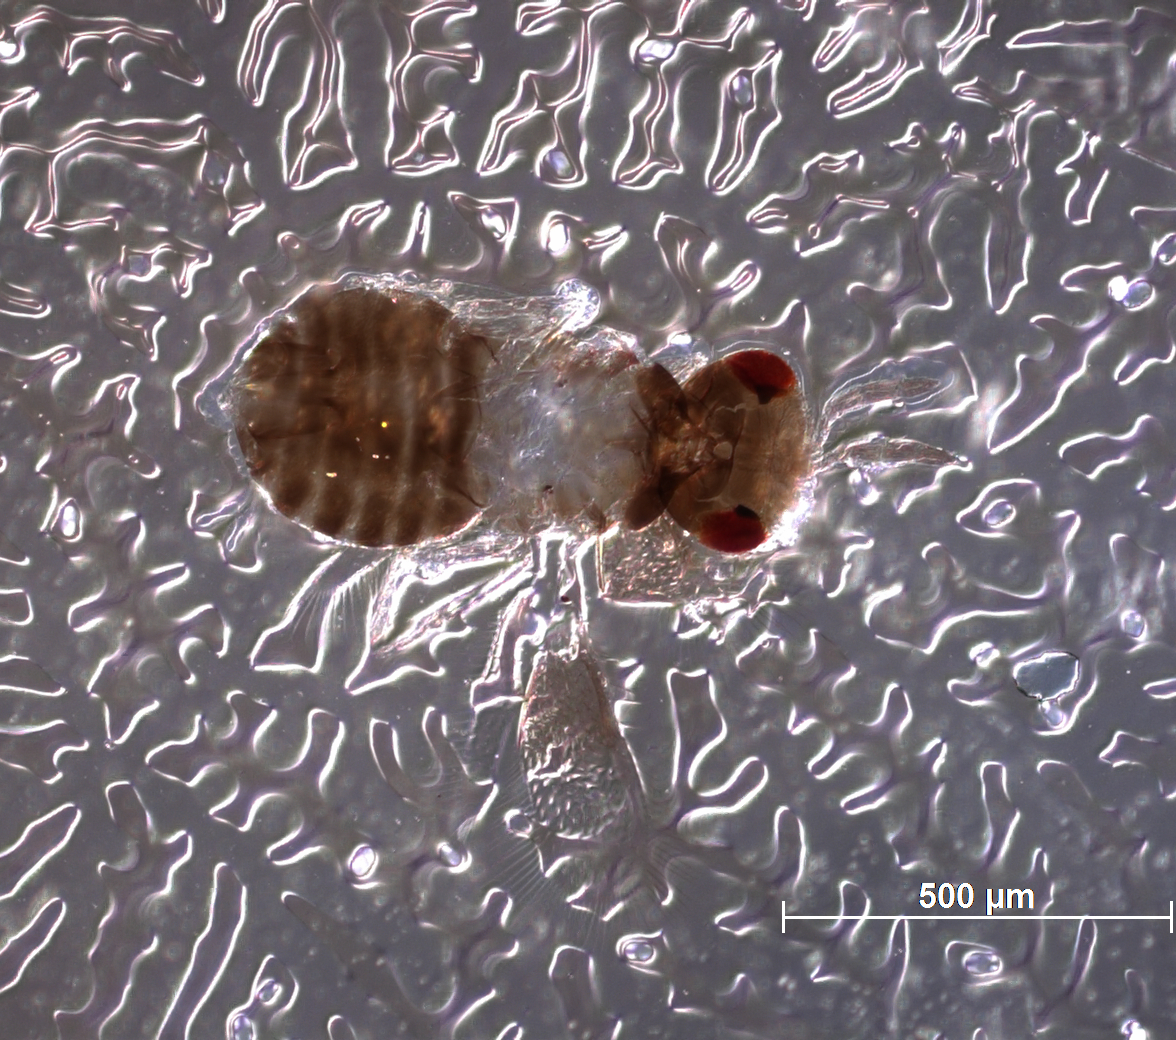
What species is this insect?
Casca chinensis
